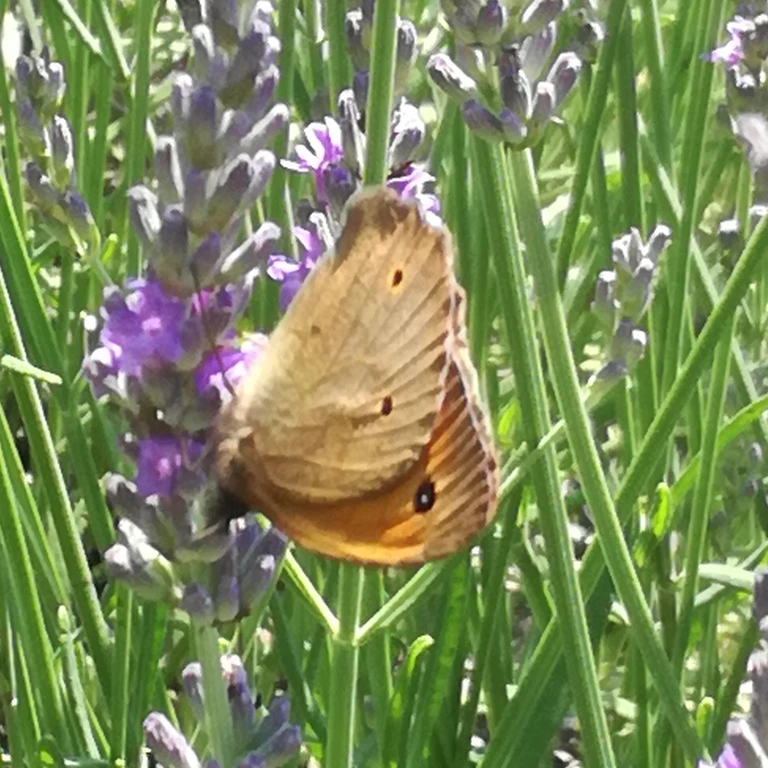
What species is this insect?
Maniola jurtina
